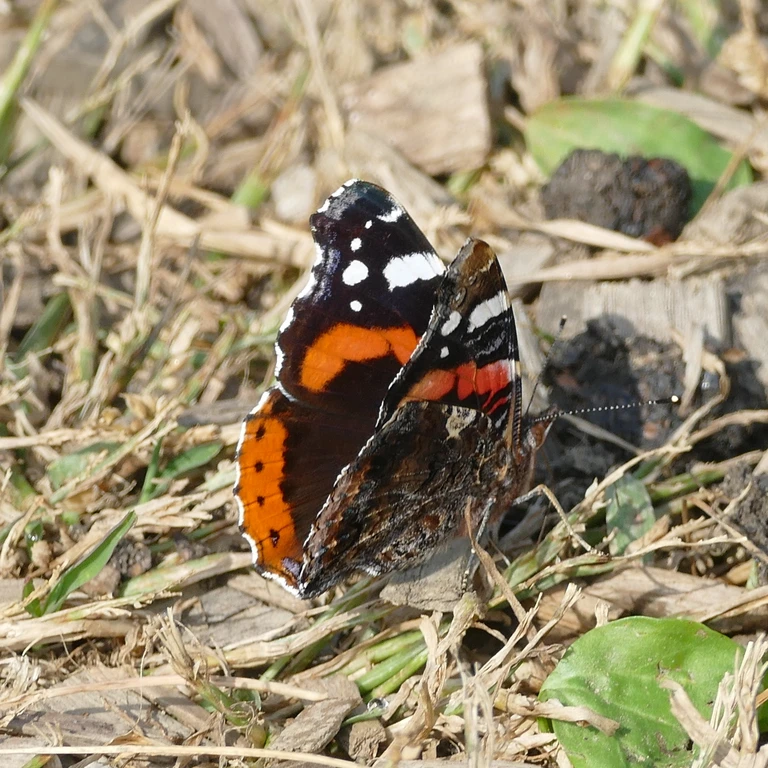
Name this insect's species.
Vanessa atalanta
